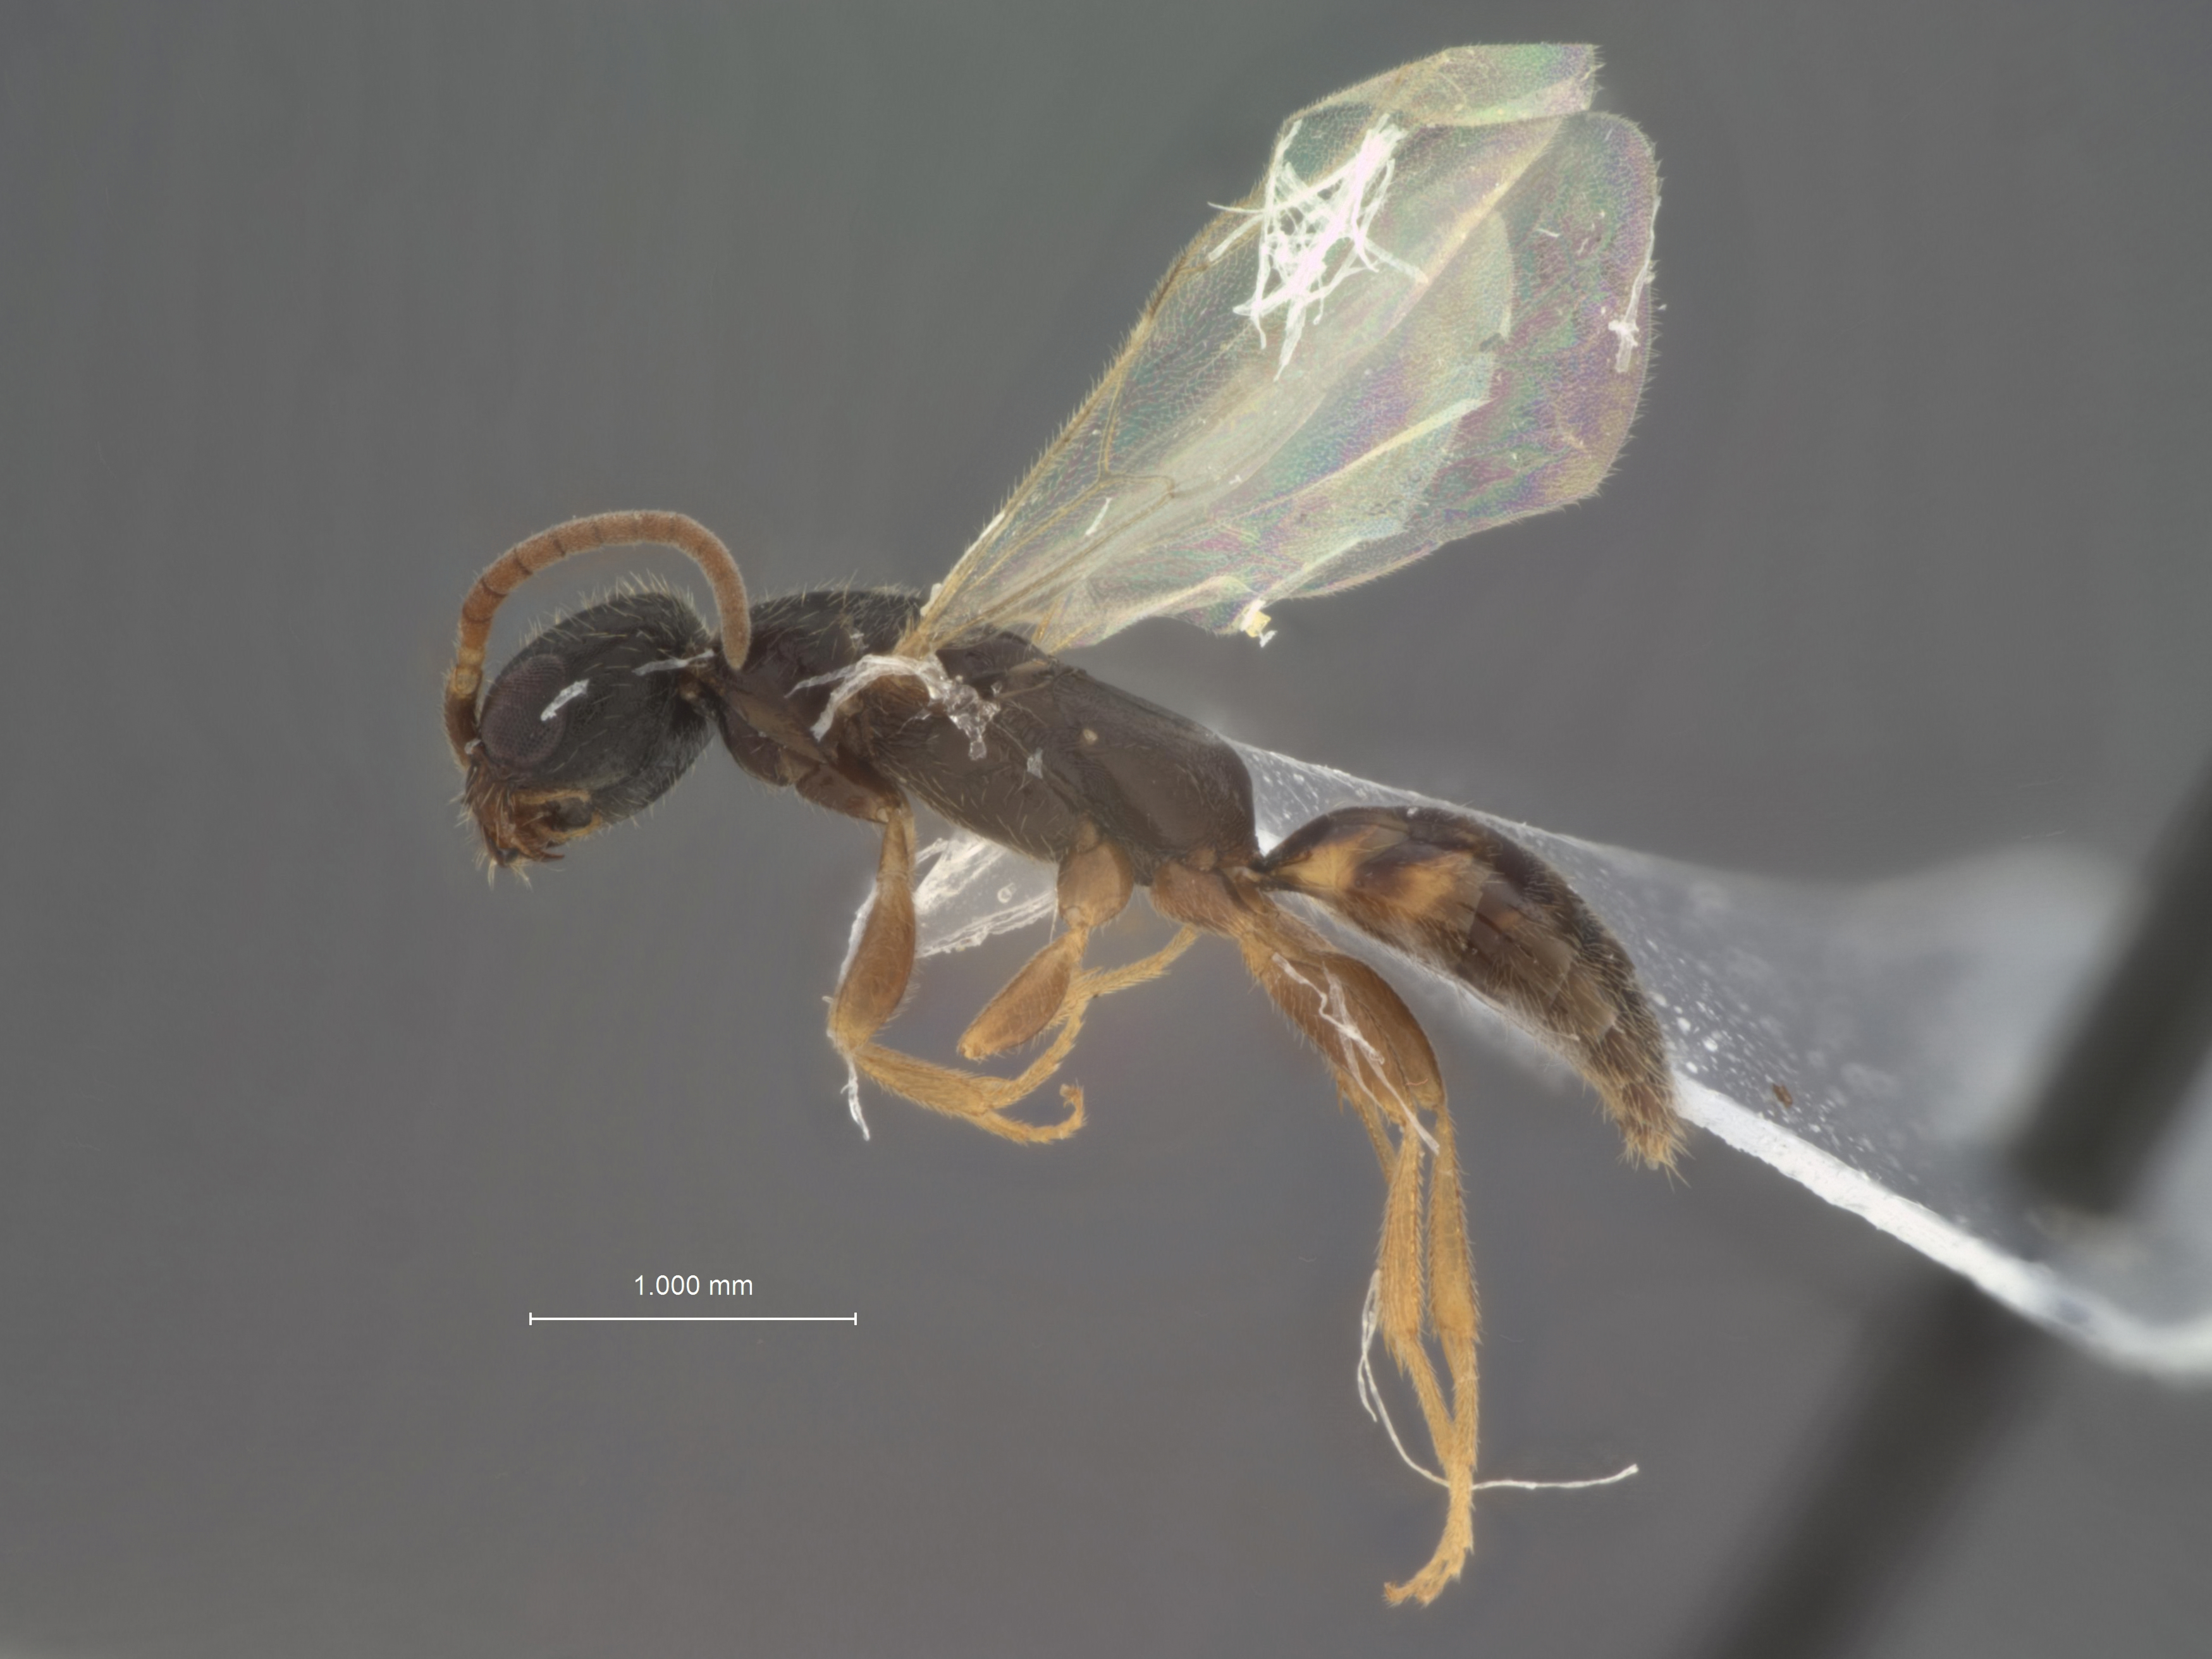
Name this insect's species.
Pseudisobrachium krombeini
